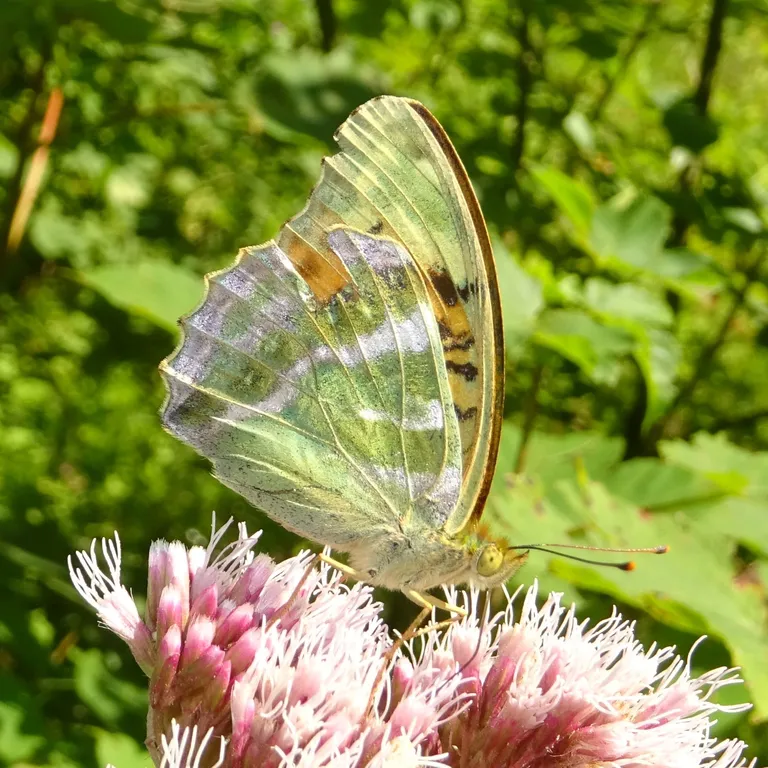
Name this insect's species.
Argynnis paphia
